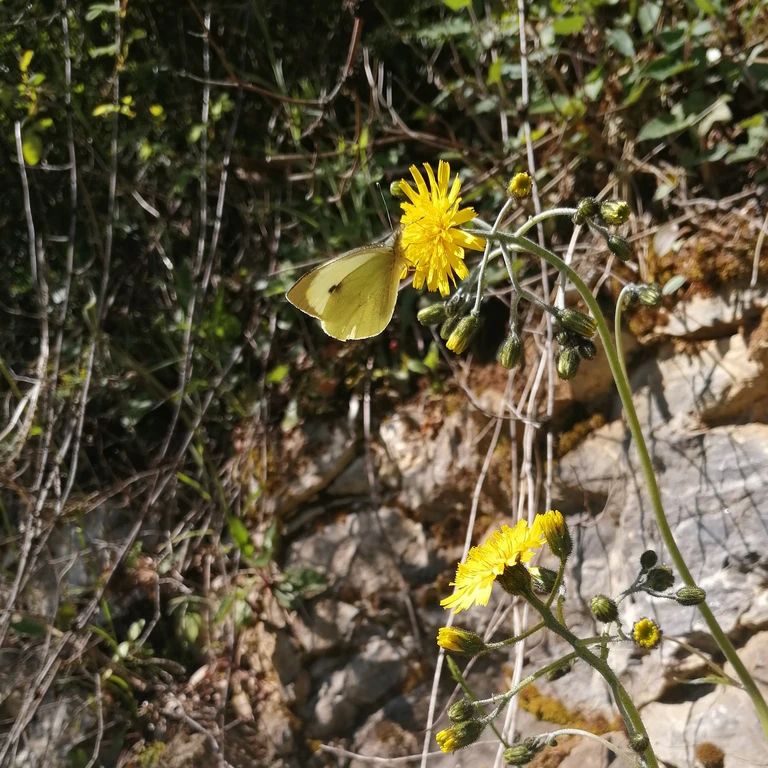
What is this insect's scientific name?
Pieris brassicae
